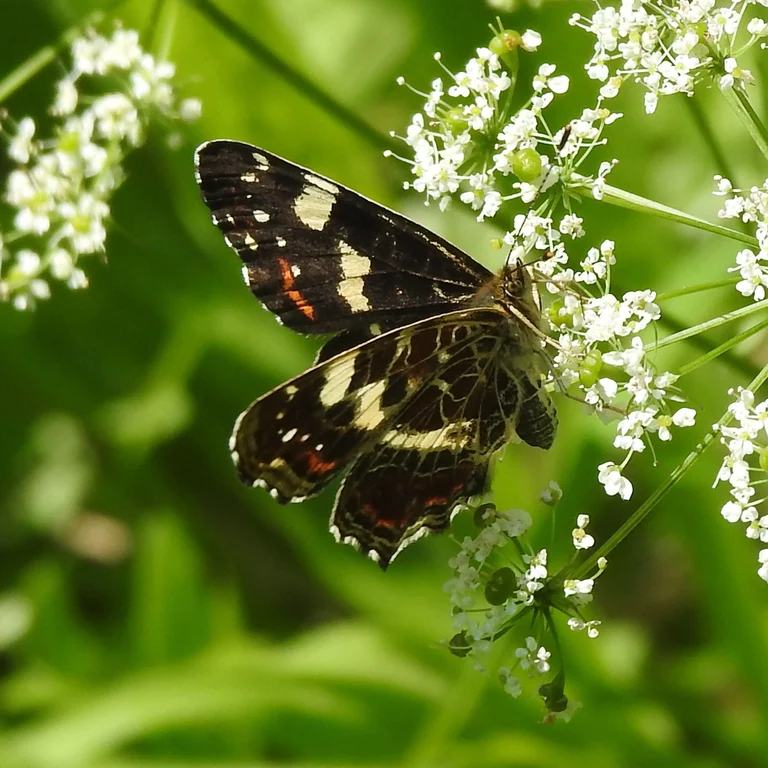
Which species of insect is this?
Araschnia levana
